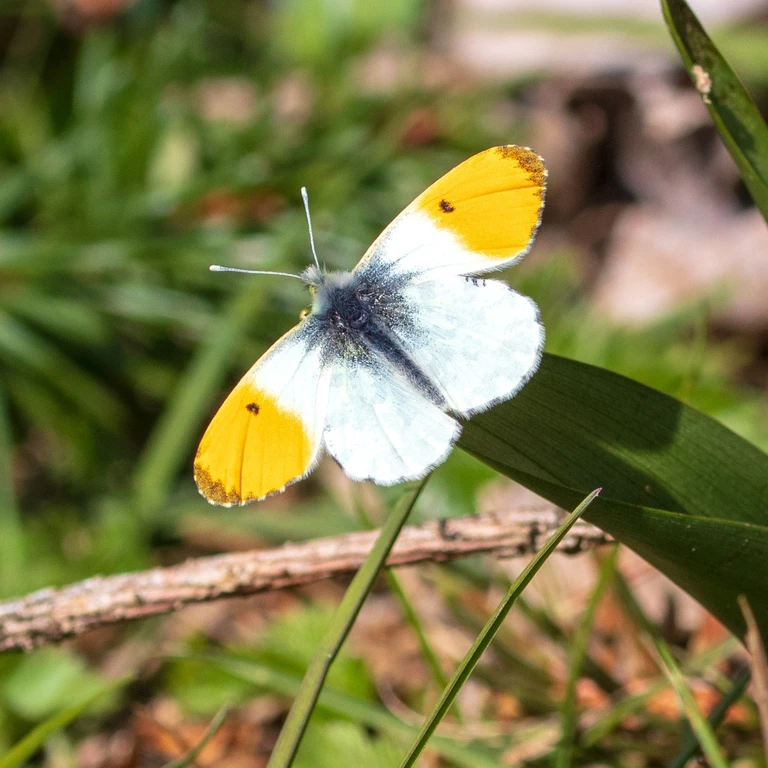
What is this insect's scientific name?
Anthocharis cardamines
